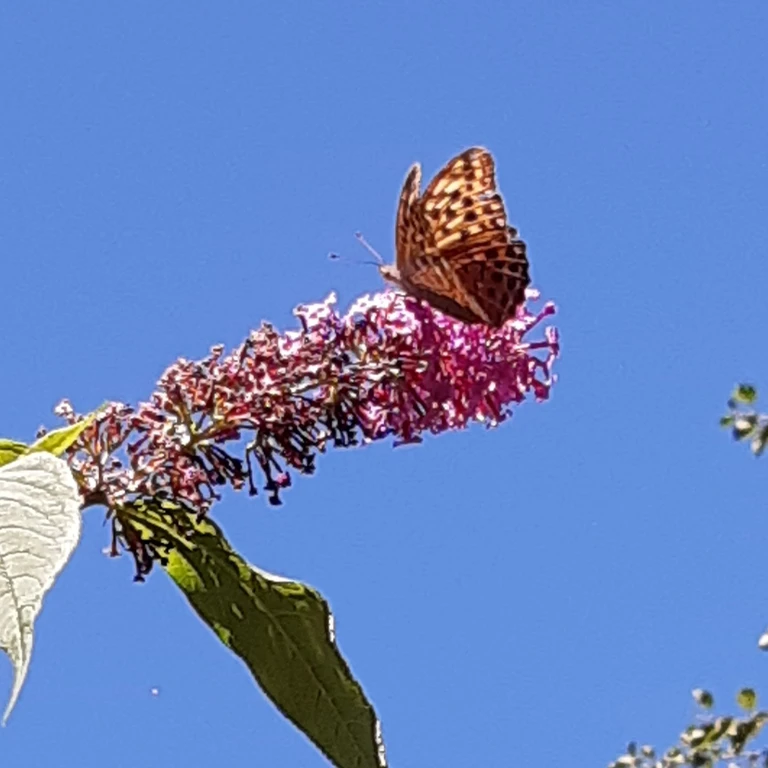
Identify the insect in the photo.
Argynnis paphia
